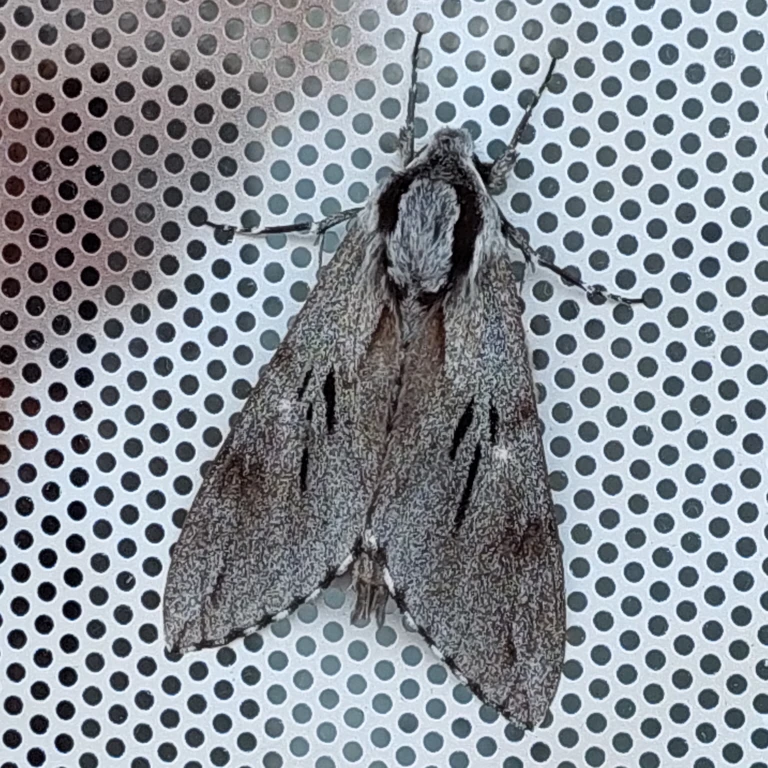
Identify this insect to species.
Sphinx pinastri
